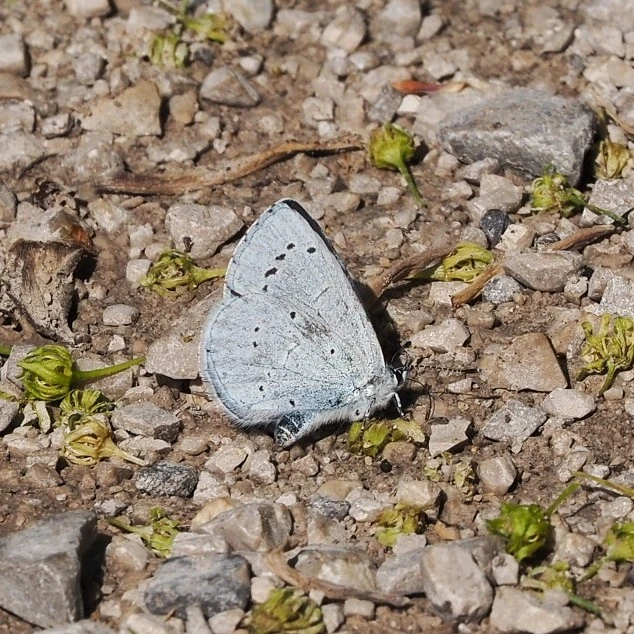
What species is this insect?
Celastrina argiolus
